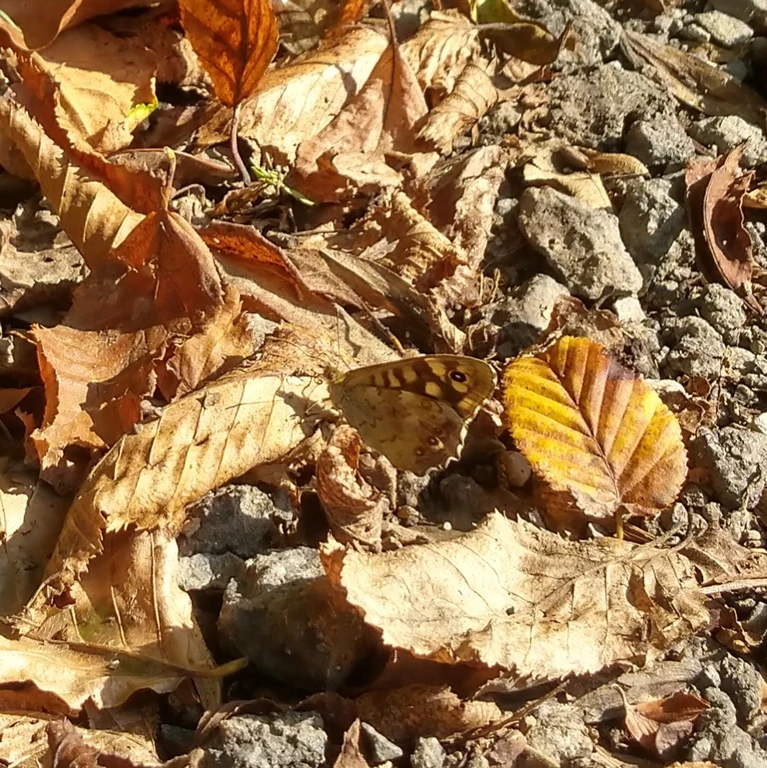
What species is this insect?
Pararge aegeria
